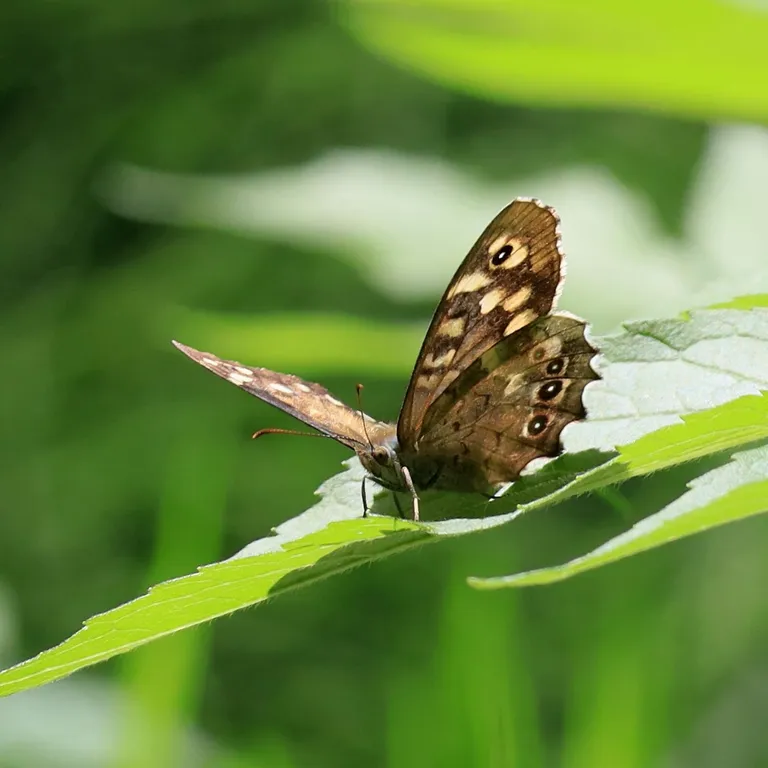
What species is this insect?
Pararge aegeria
